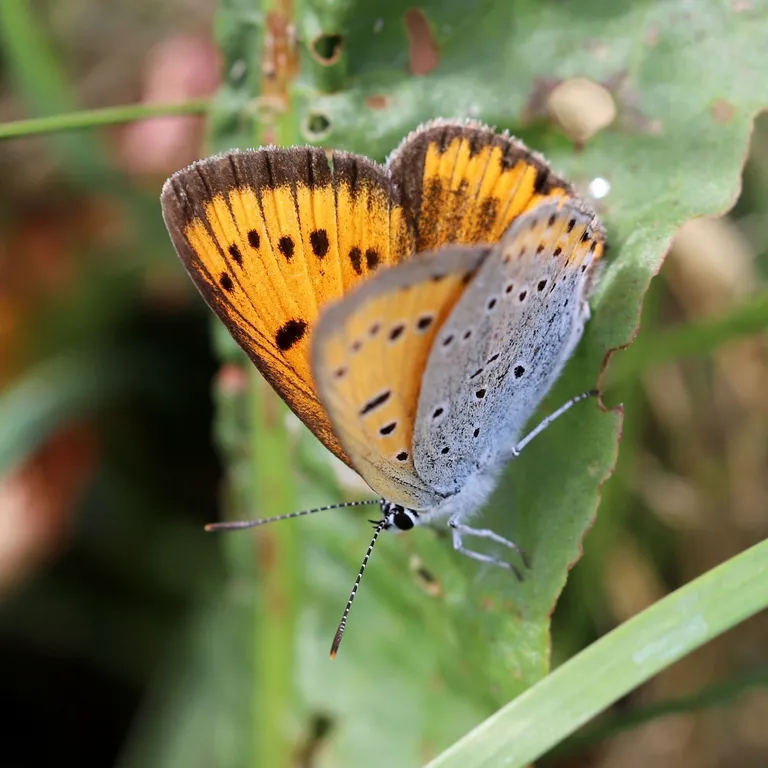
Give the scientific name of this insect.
Lycaena dispar
